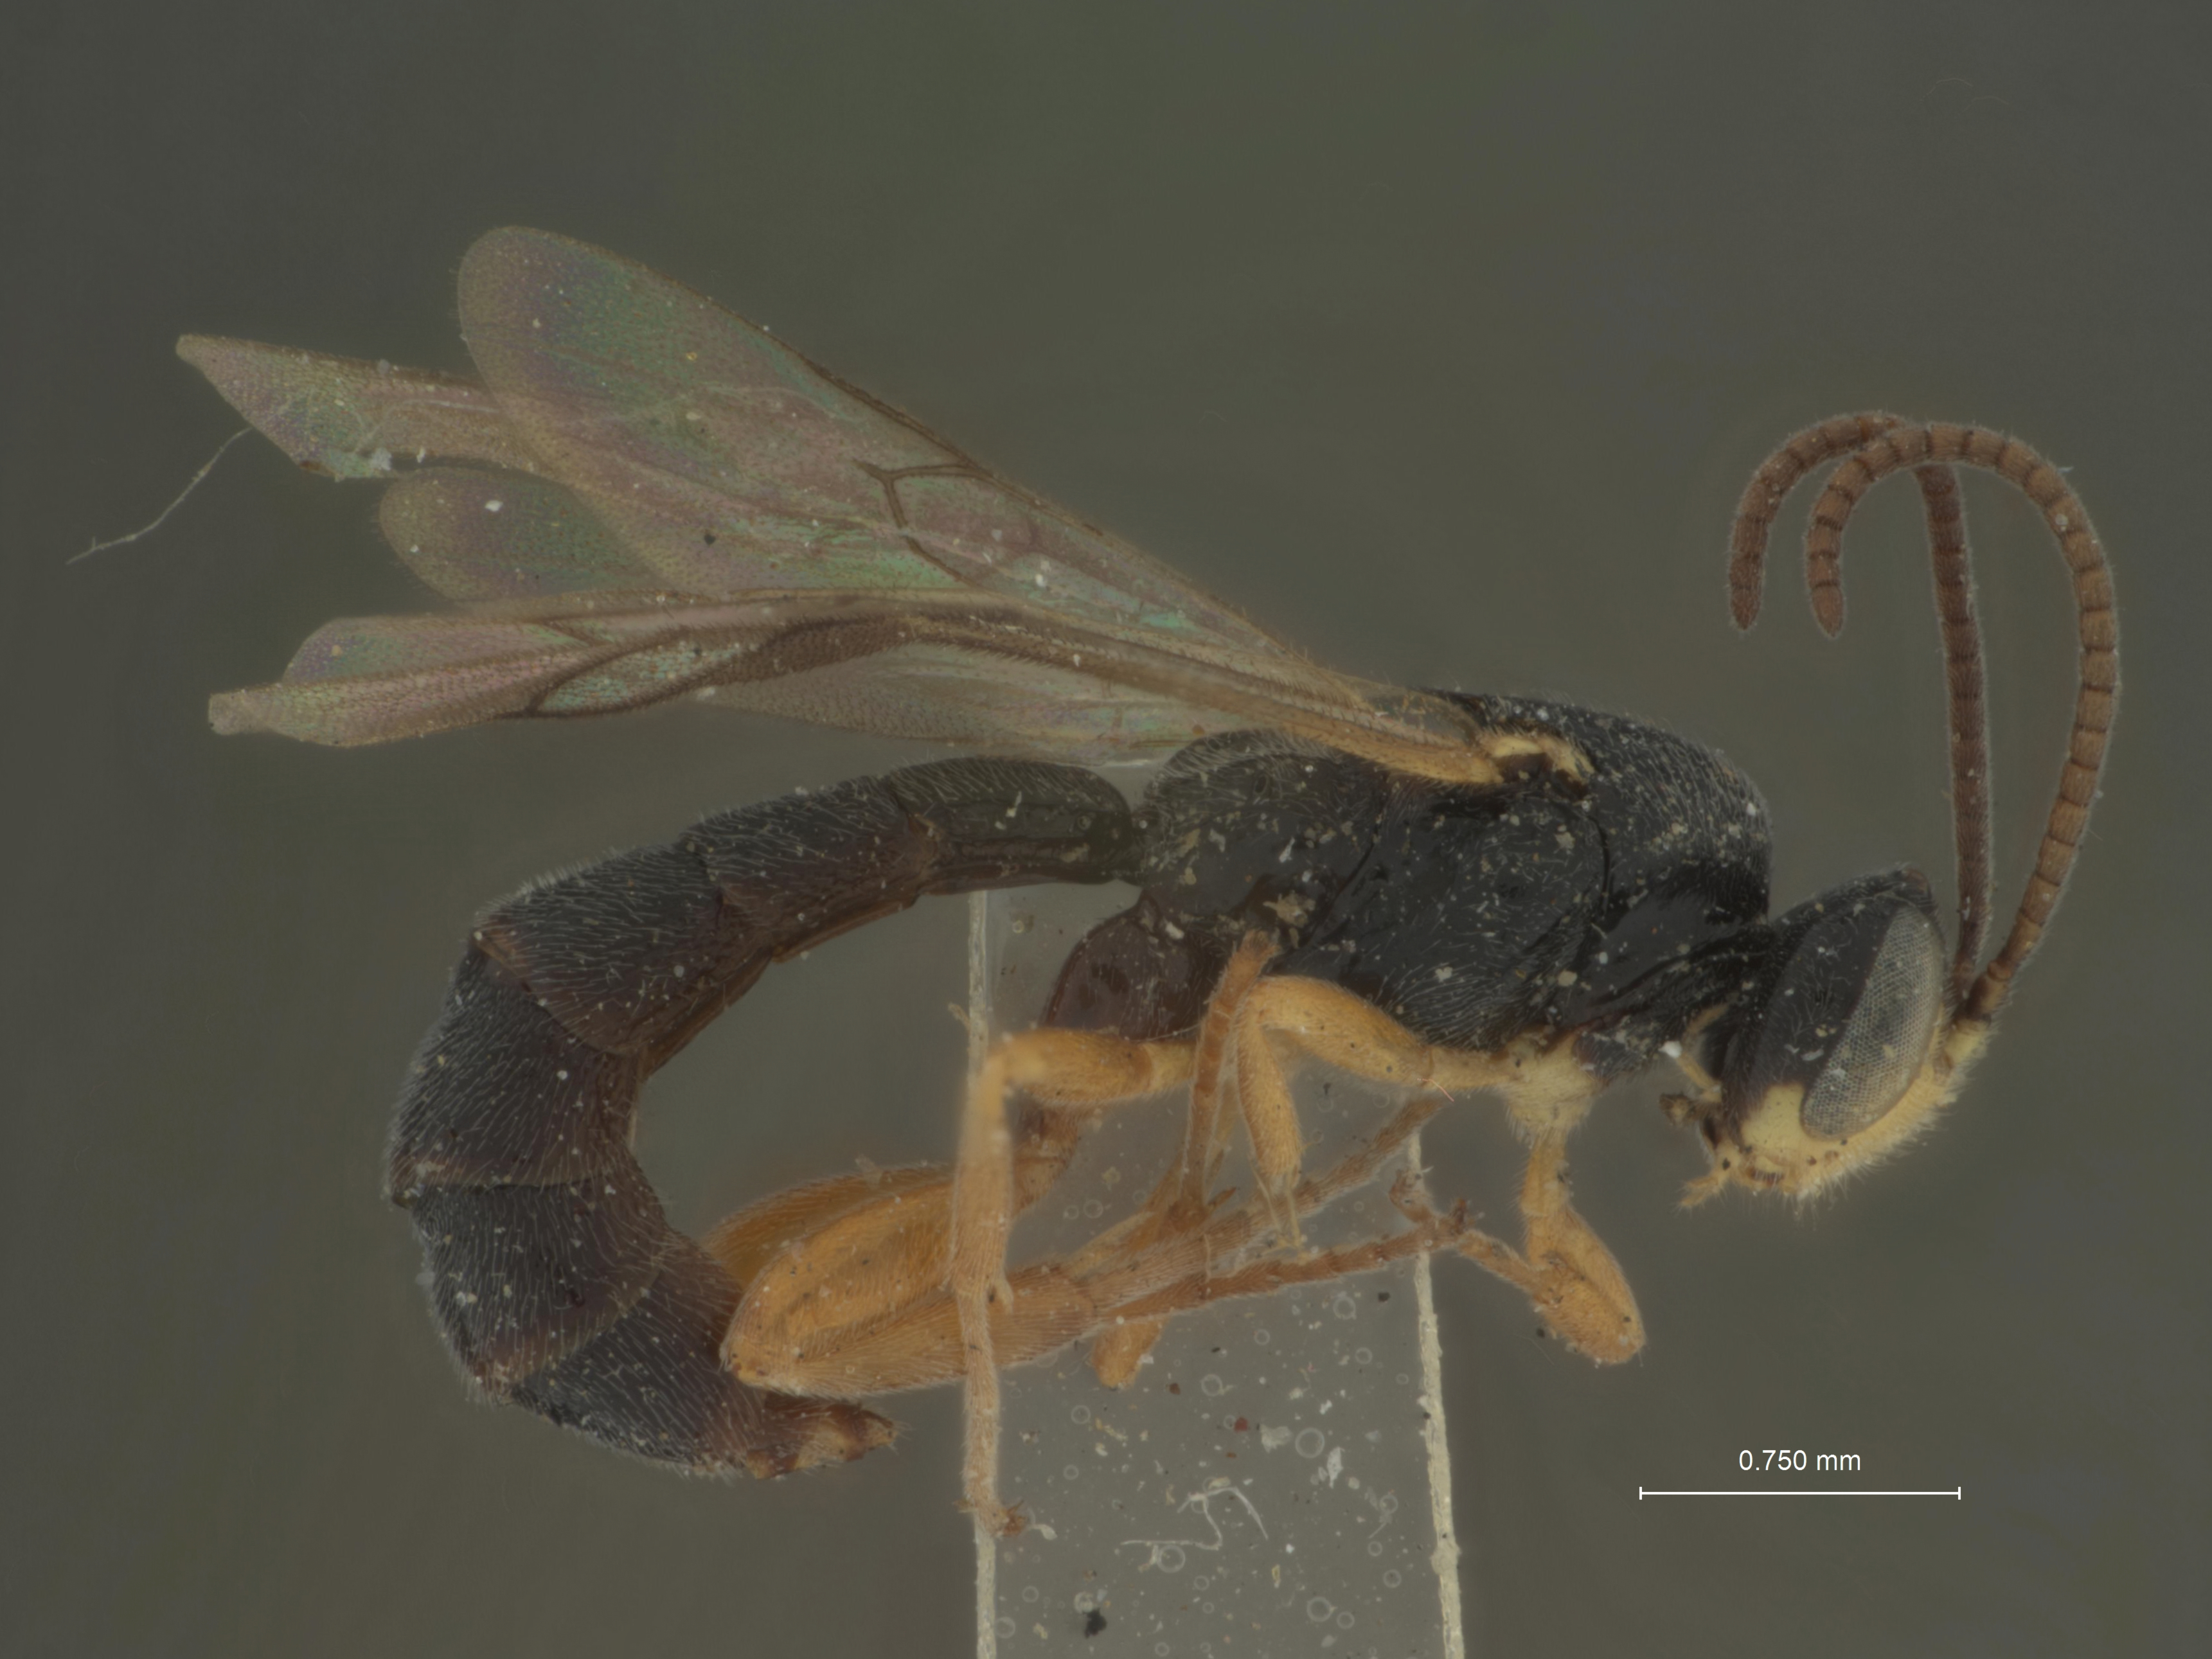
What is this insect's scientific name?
Chorinaeus californicus
